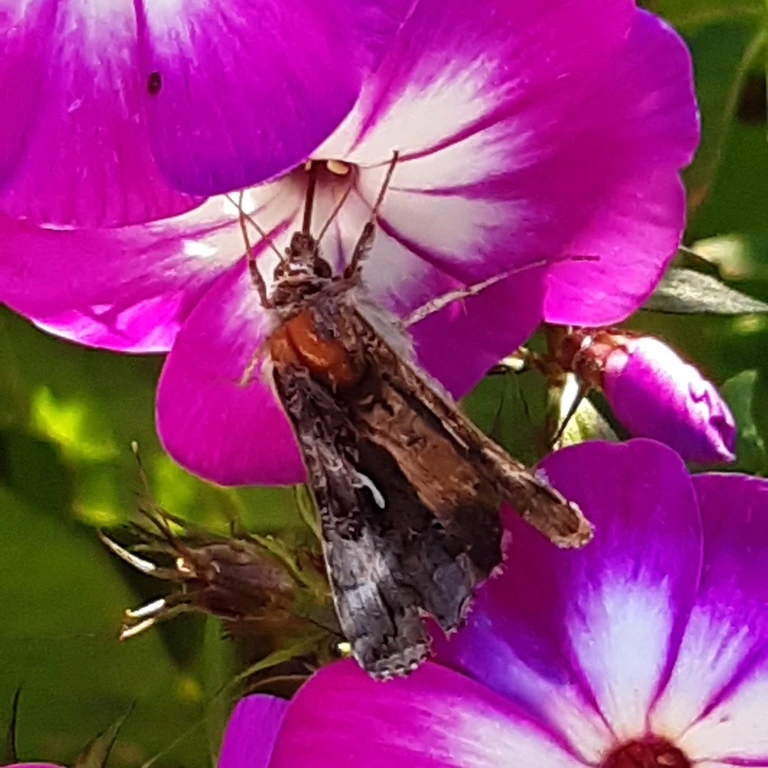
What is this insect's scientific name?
Autographa gamma
